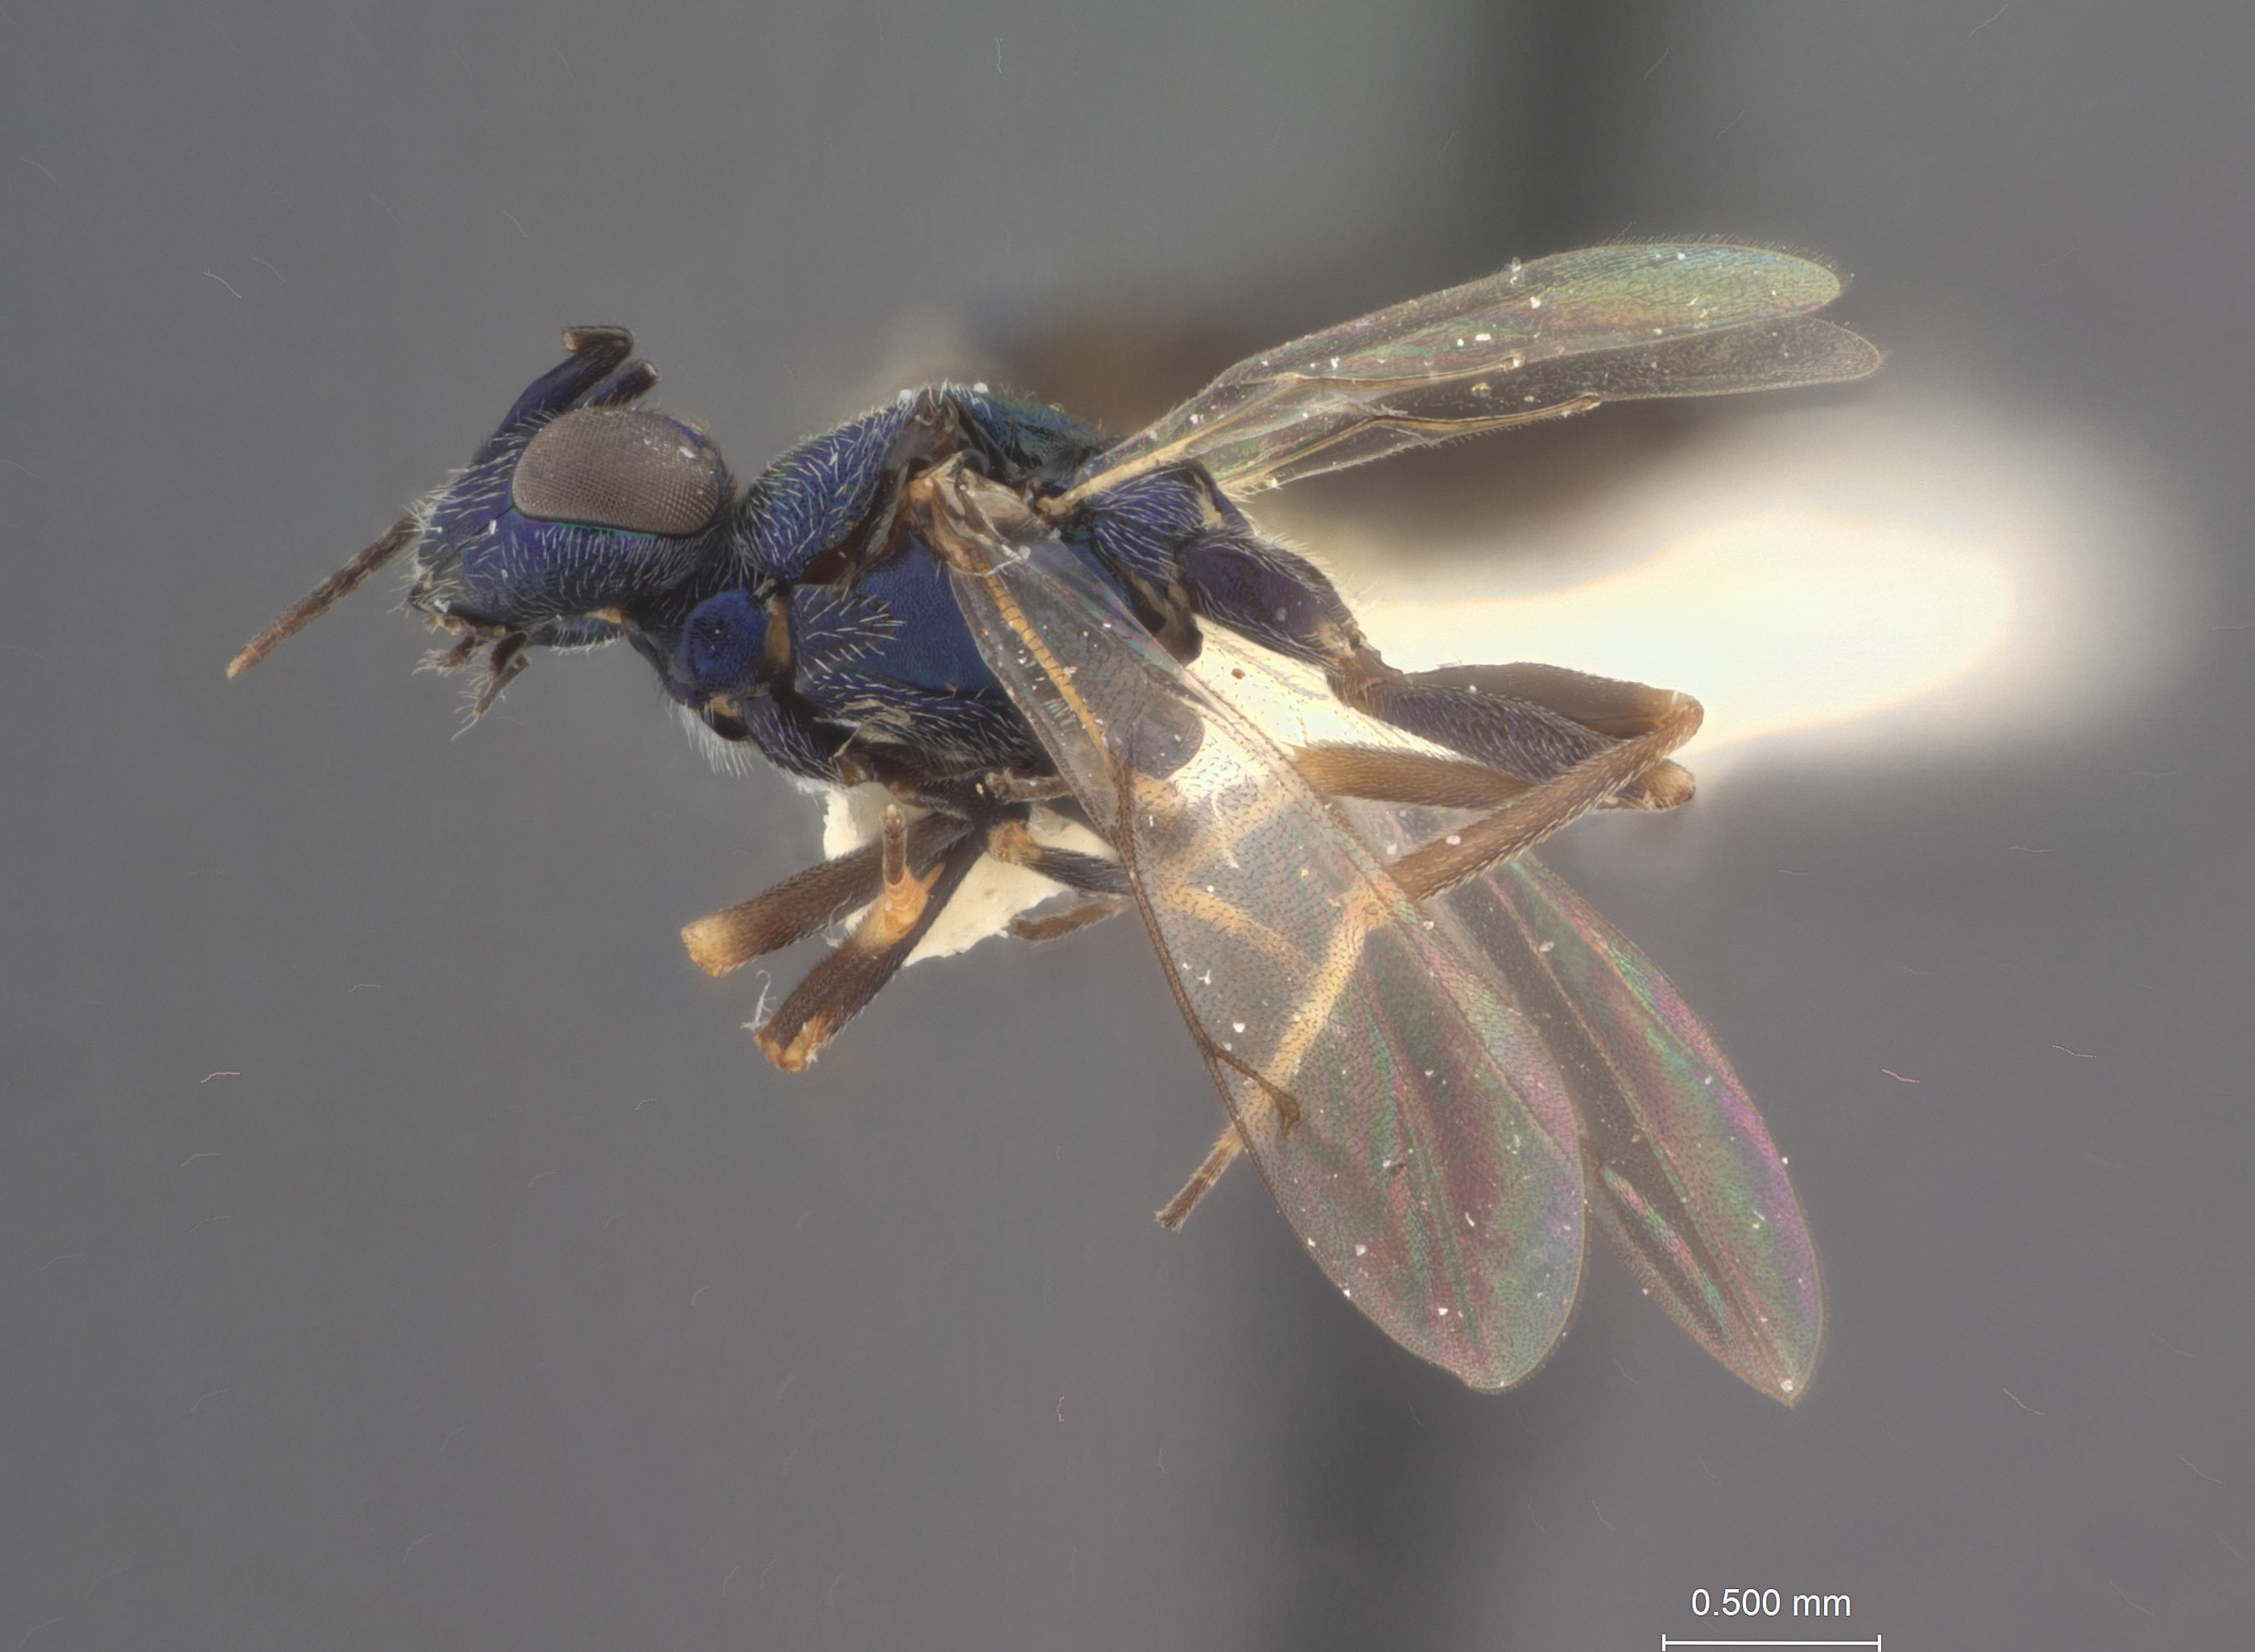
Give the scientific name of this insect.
Calosota montana
